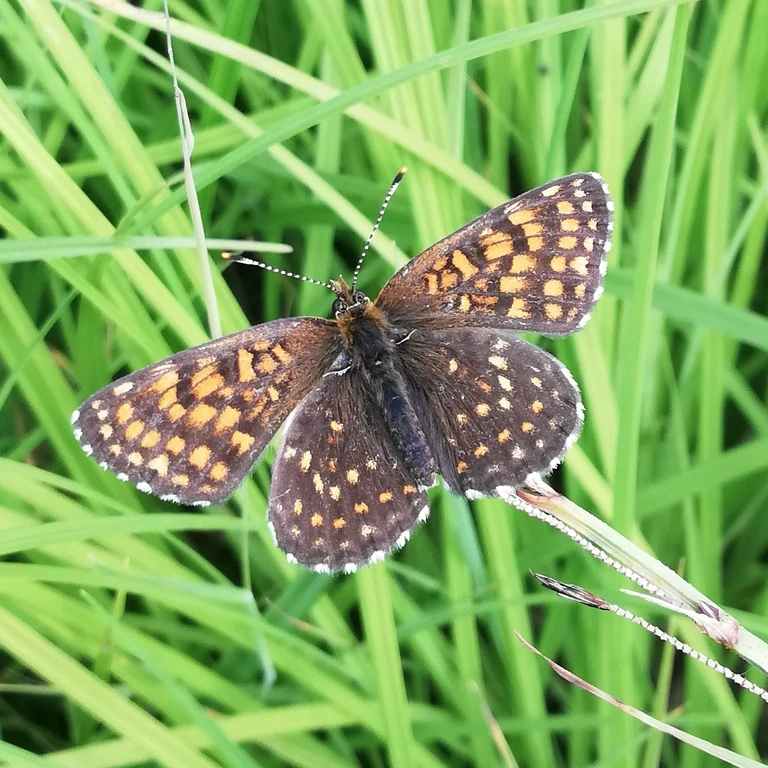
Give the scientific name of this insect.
Melitaea diamina
